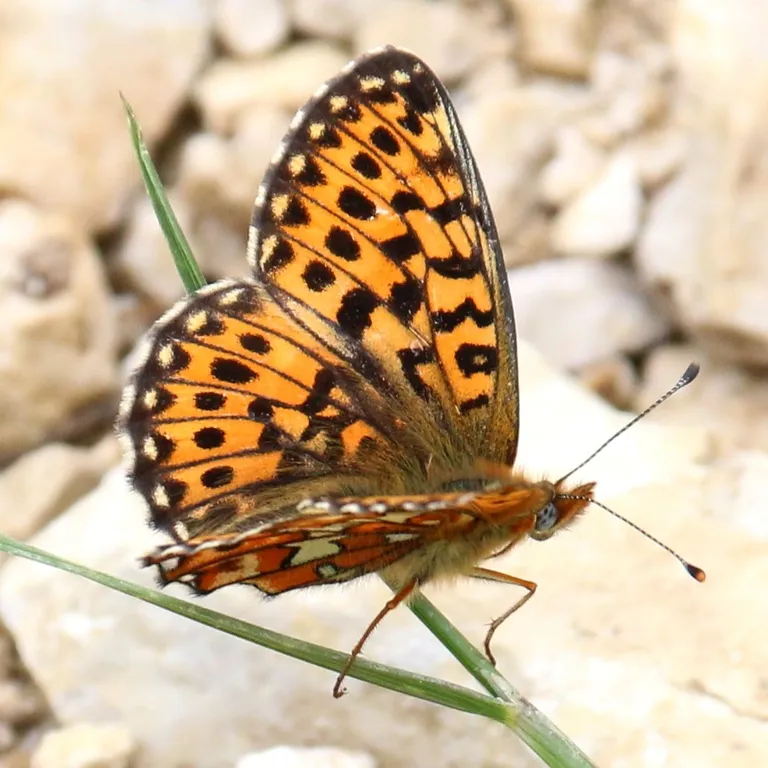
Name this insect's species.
Boloria euphrosyne (also Clossiana euphrosyne)
